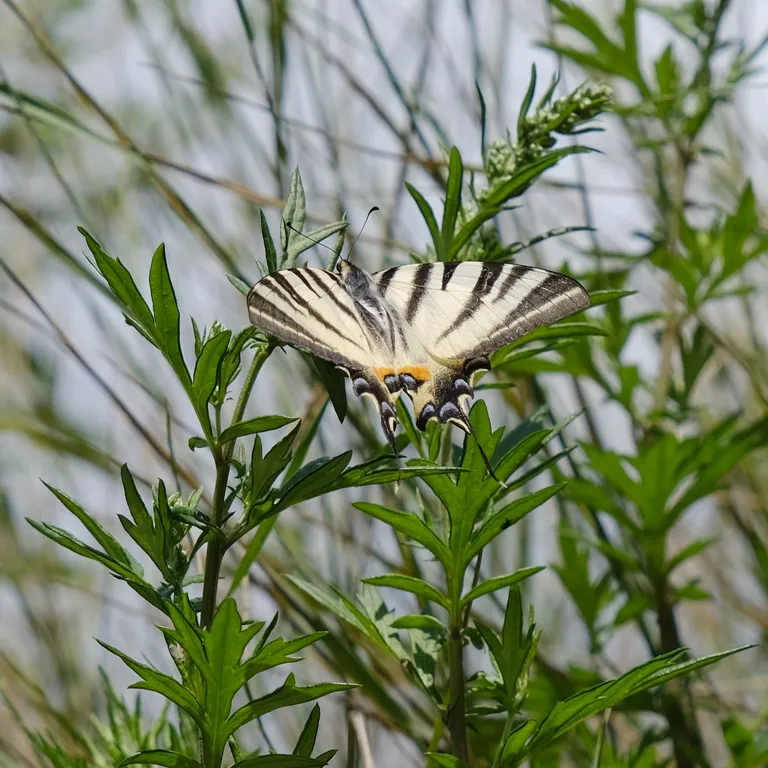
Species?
Iphiclides podalirius
